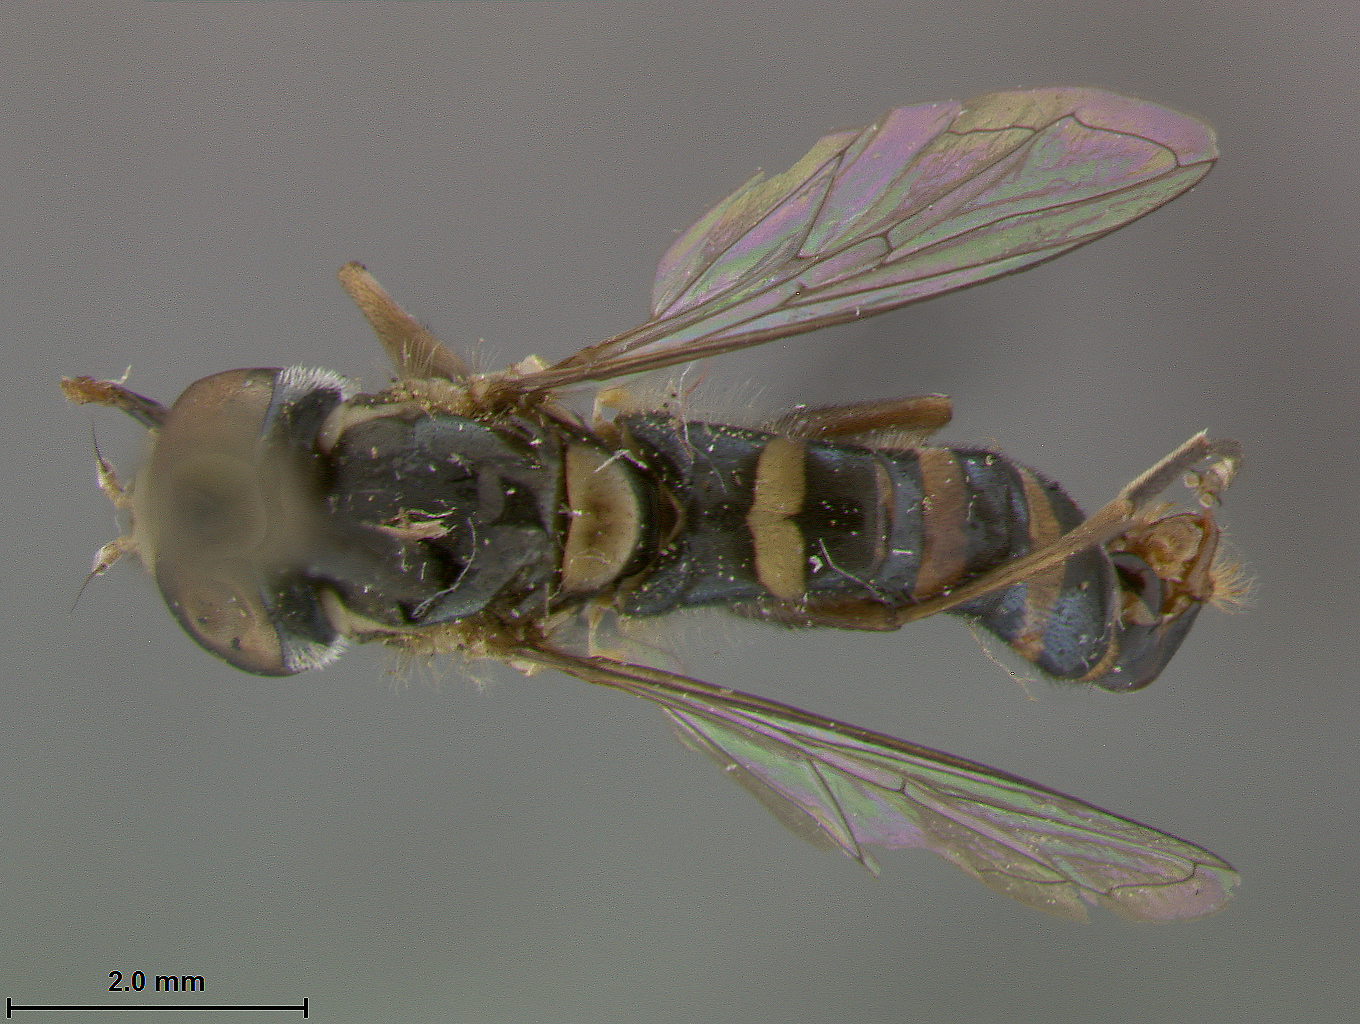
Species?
Sphaerophoria longipilosa
